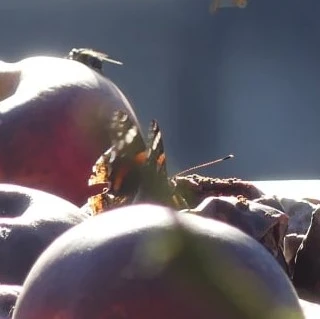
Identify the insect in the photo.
Vanessa atalanta
